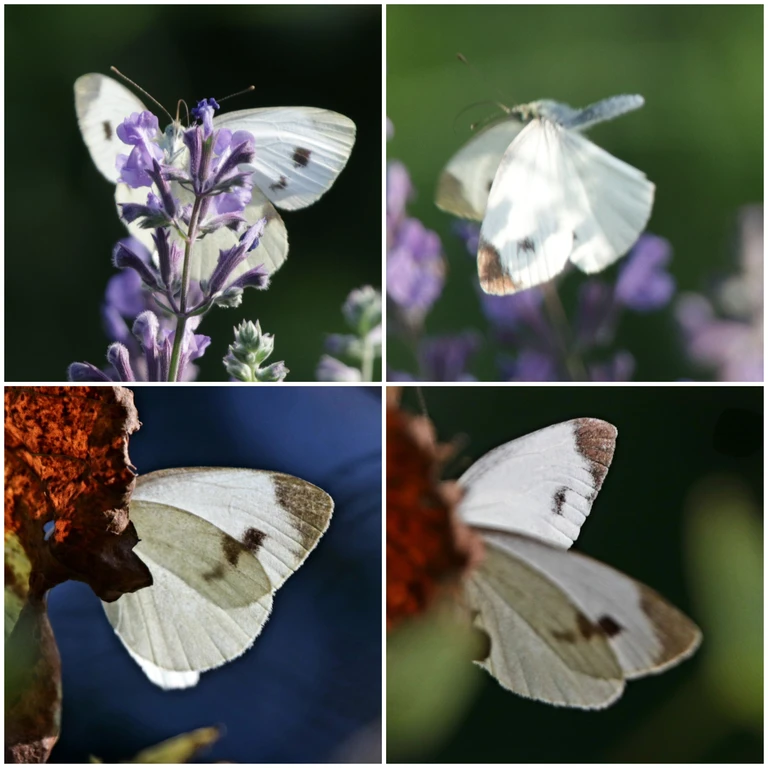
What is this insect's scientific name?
Pieris mannii
